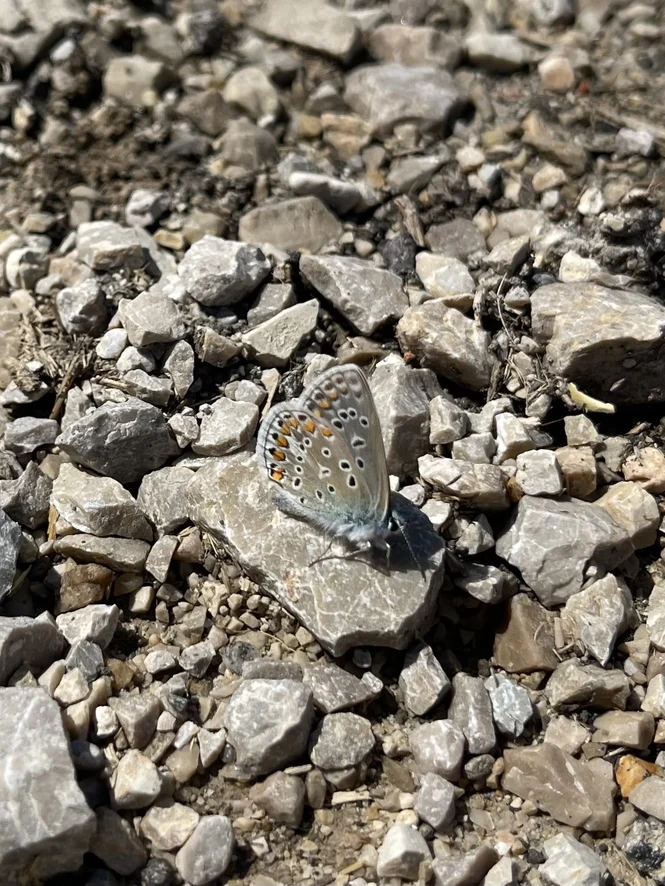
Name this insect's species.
Polyommatus icarus
